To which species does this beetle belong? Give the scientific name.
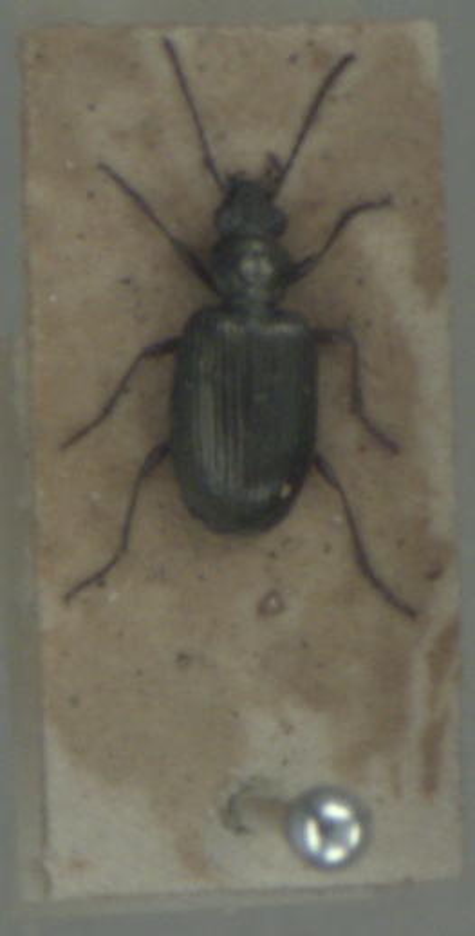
Bembidion tetracolum
